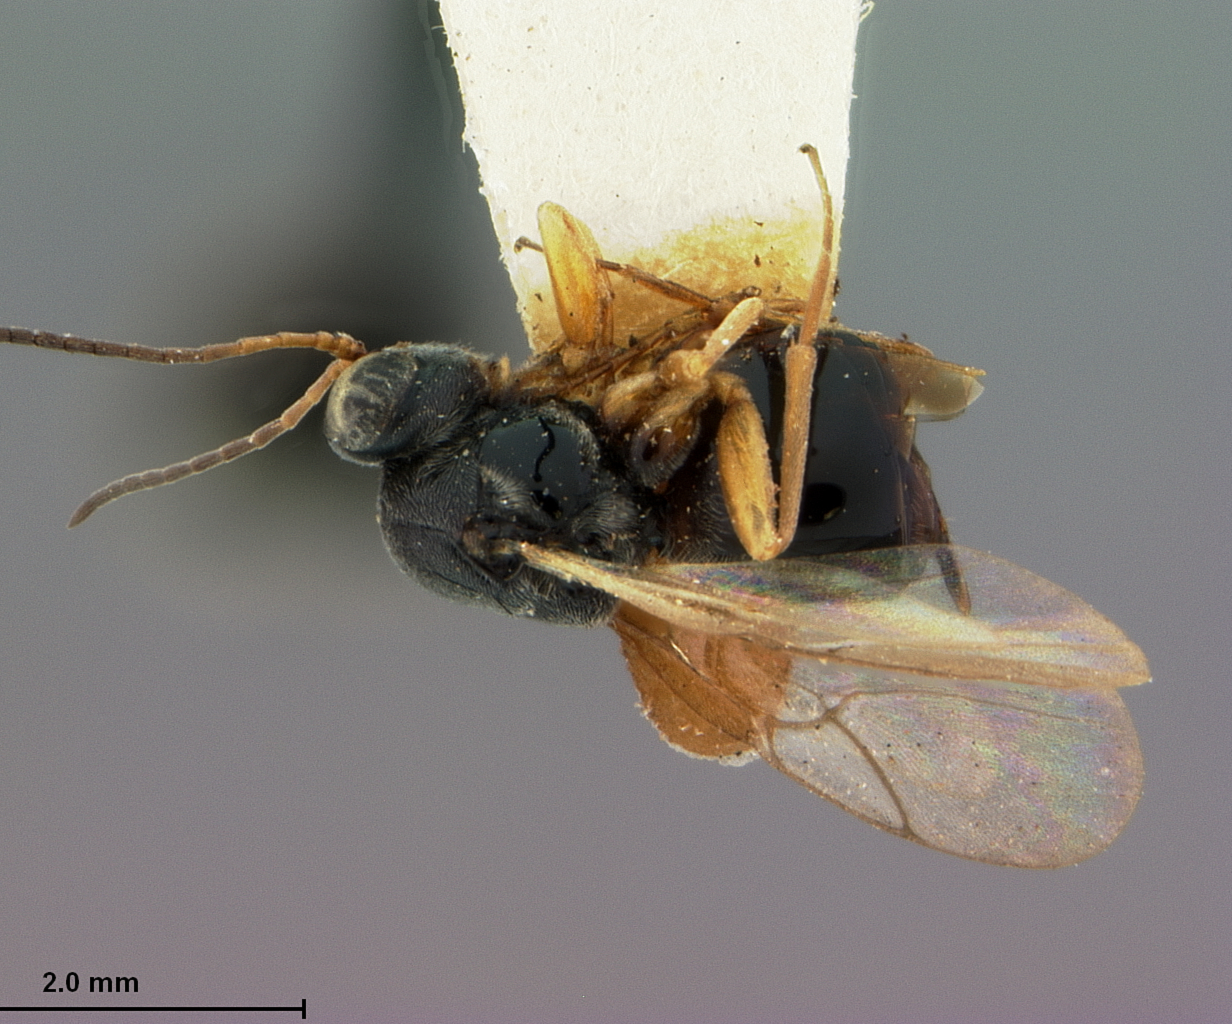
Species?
Ceroptres montensis
